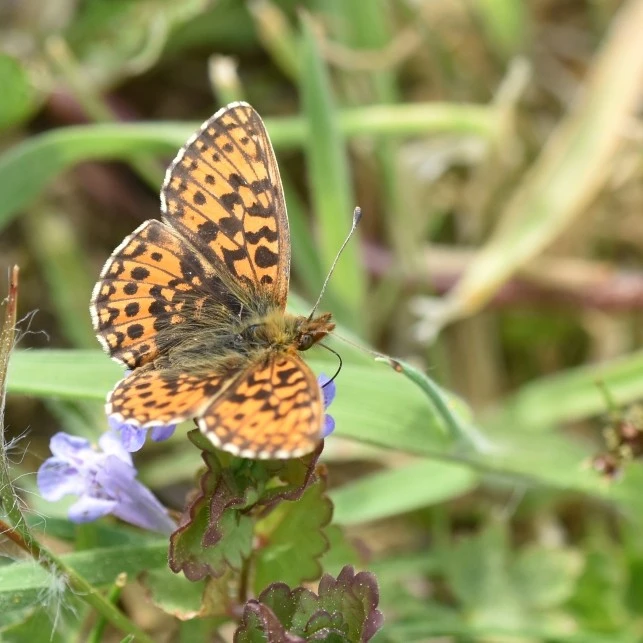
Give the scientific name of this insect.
Boloria dia
